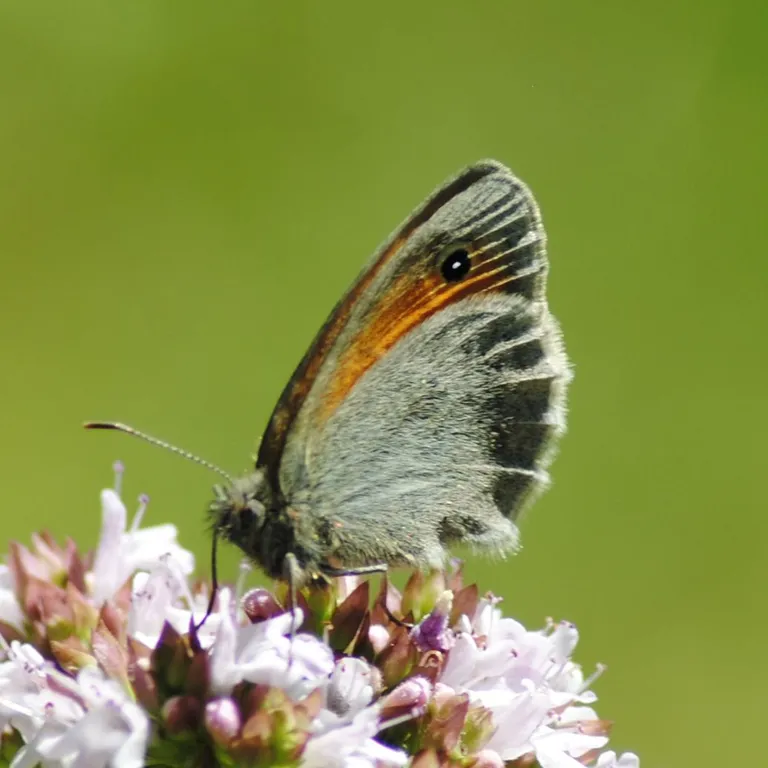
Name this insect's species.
Coenonympha pamphilus
